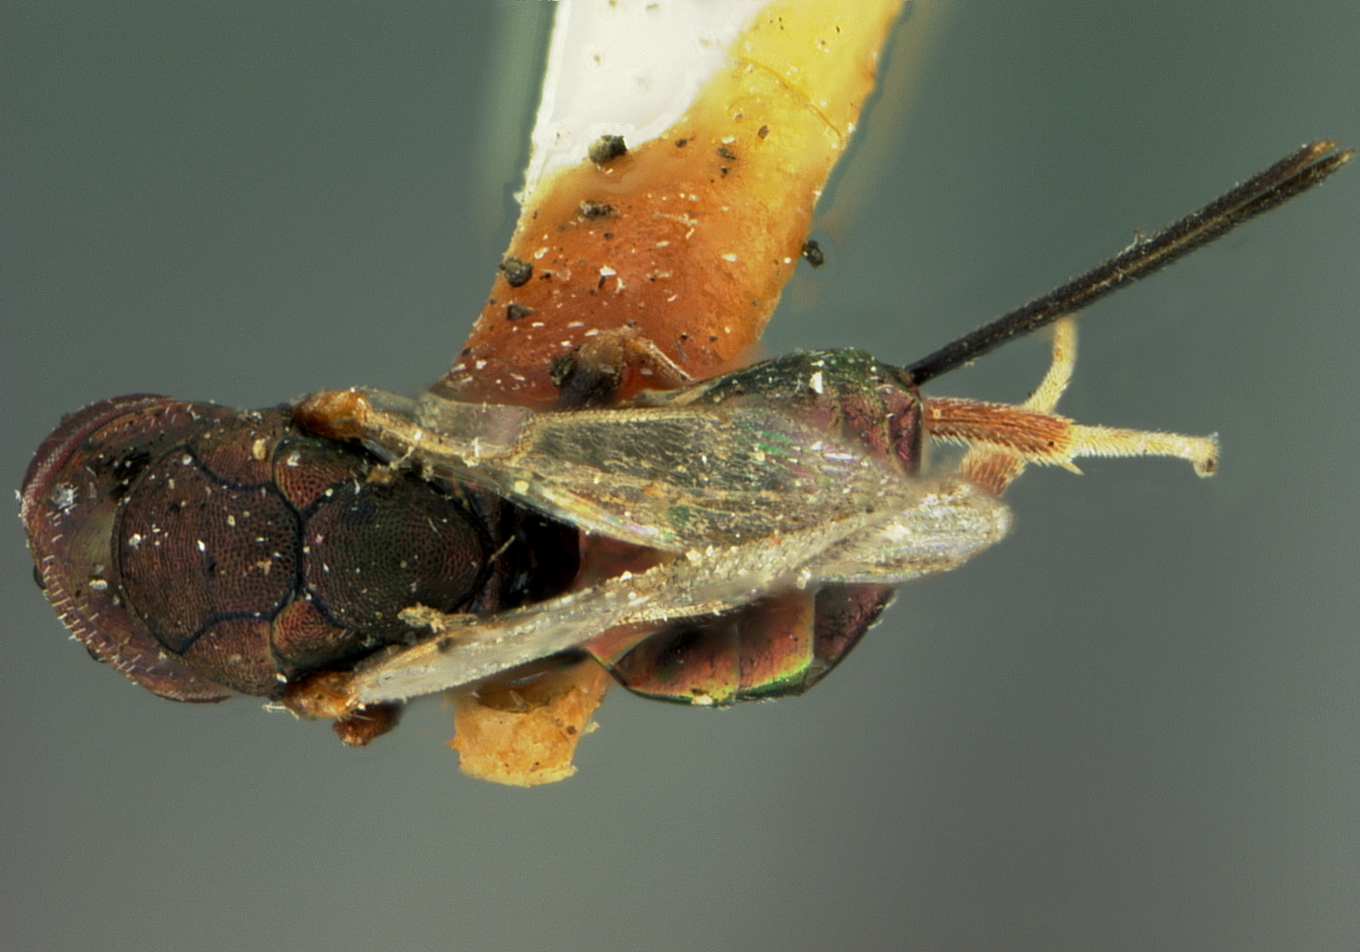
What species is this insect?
Callimome aenea
